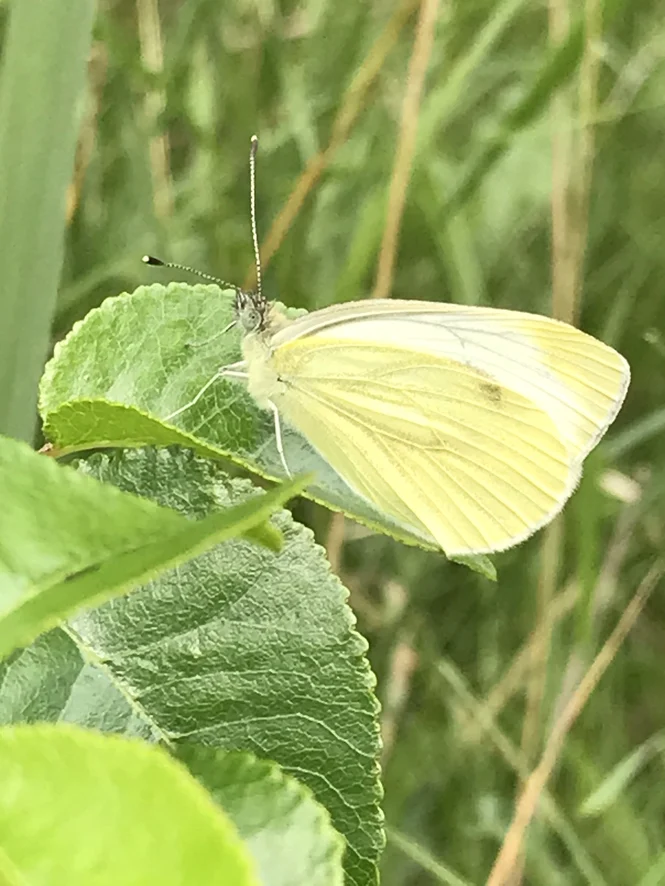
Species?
Pieris napi
